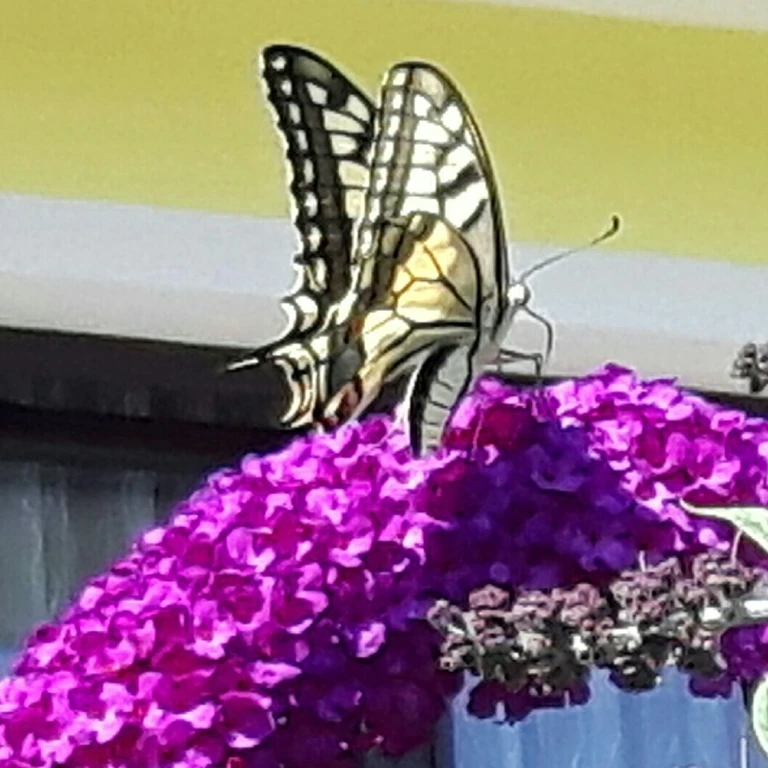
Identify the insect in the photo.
Papilio machaon
